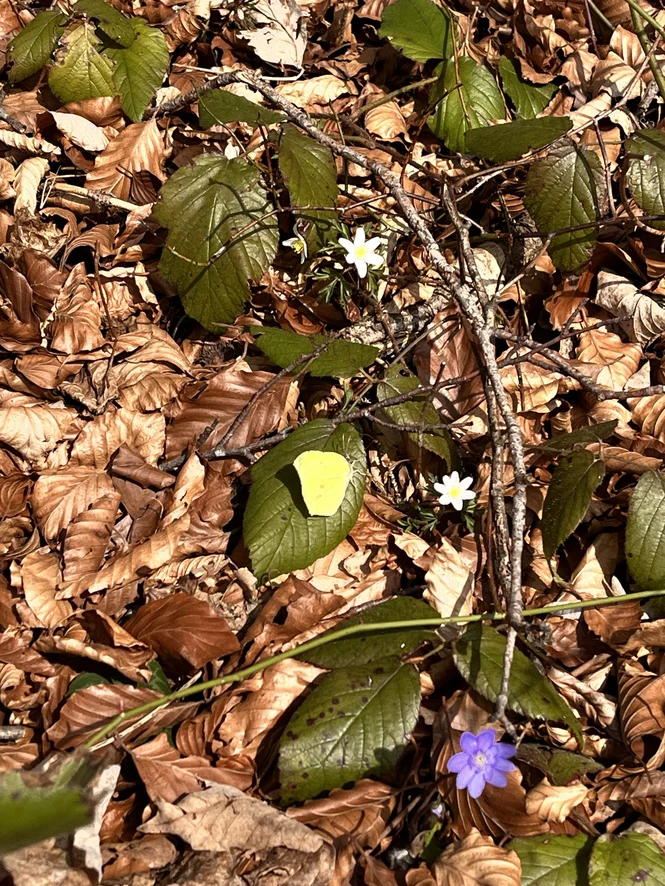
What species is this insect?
Gonepteryx rhamni
